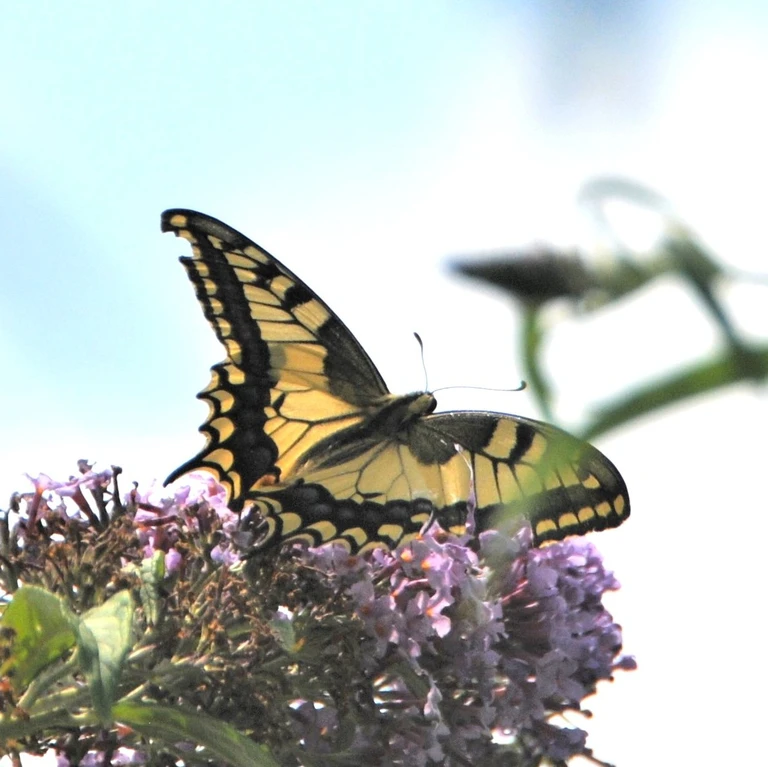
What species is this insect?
Papilio machaon
